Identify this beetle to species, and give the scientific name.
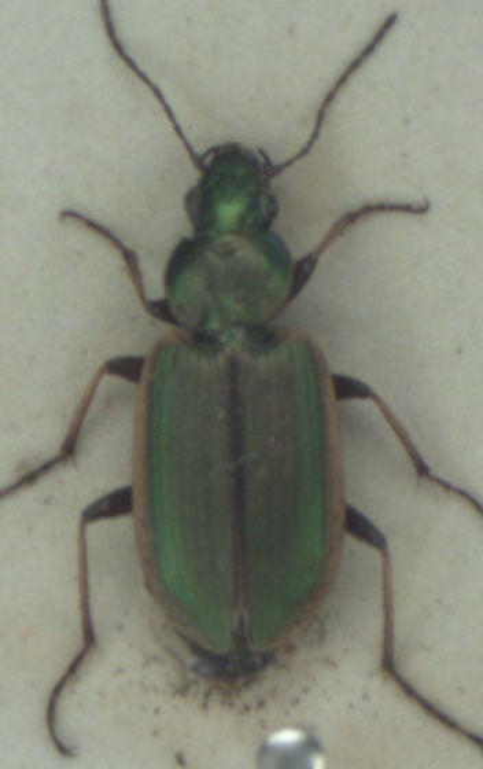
Agonum marginatum
